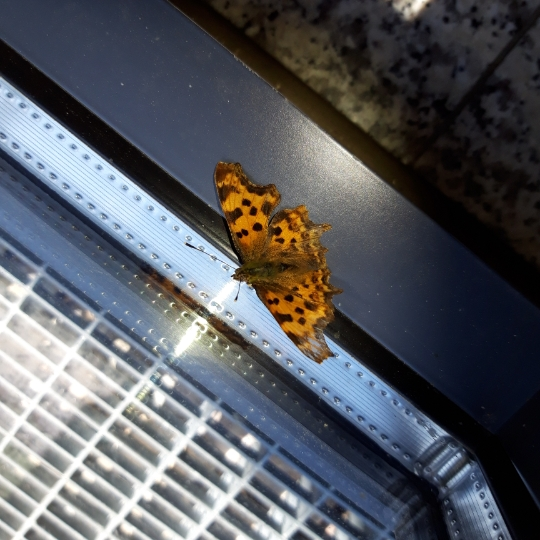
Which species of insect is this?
Polygonia c-album
